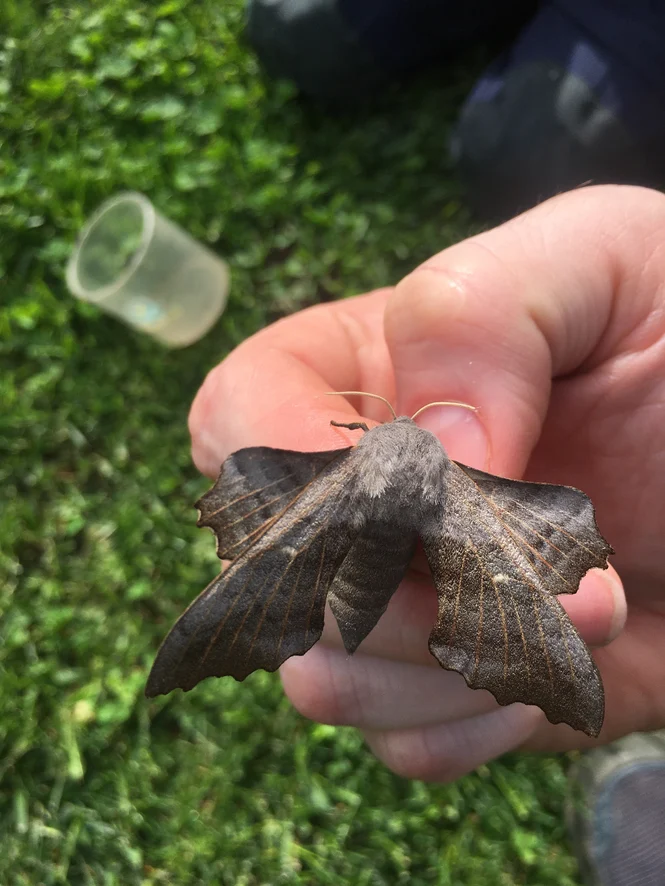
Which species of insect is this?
Laothoe populi
